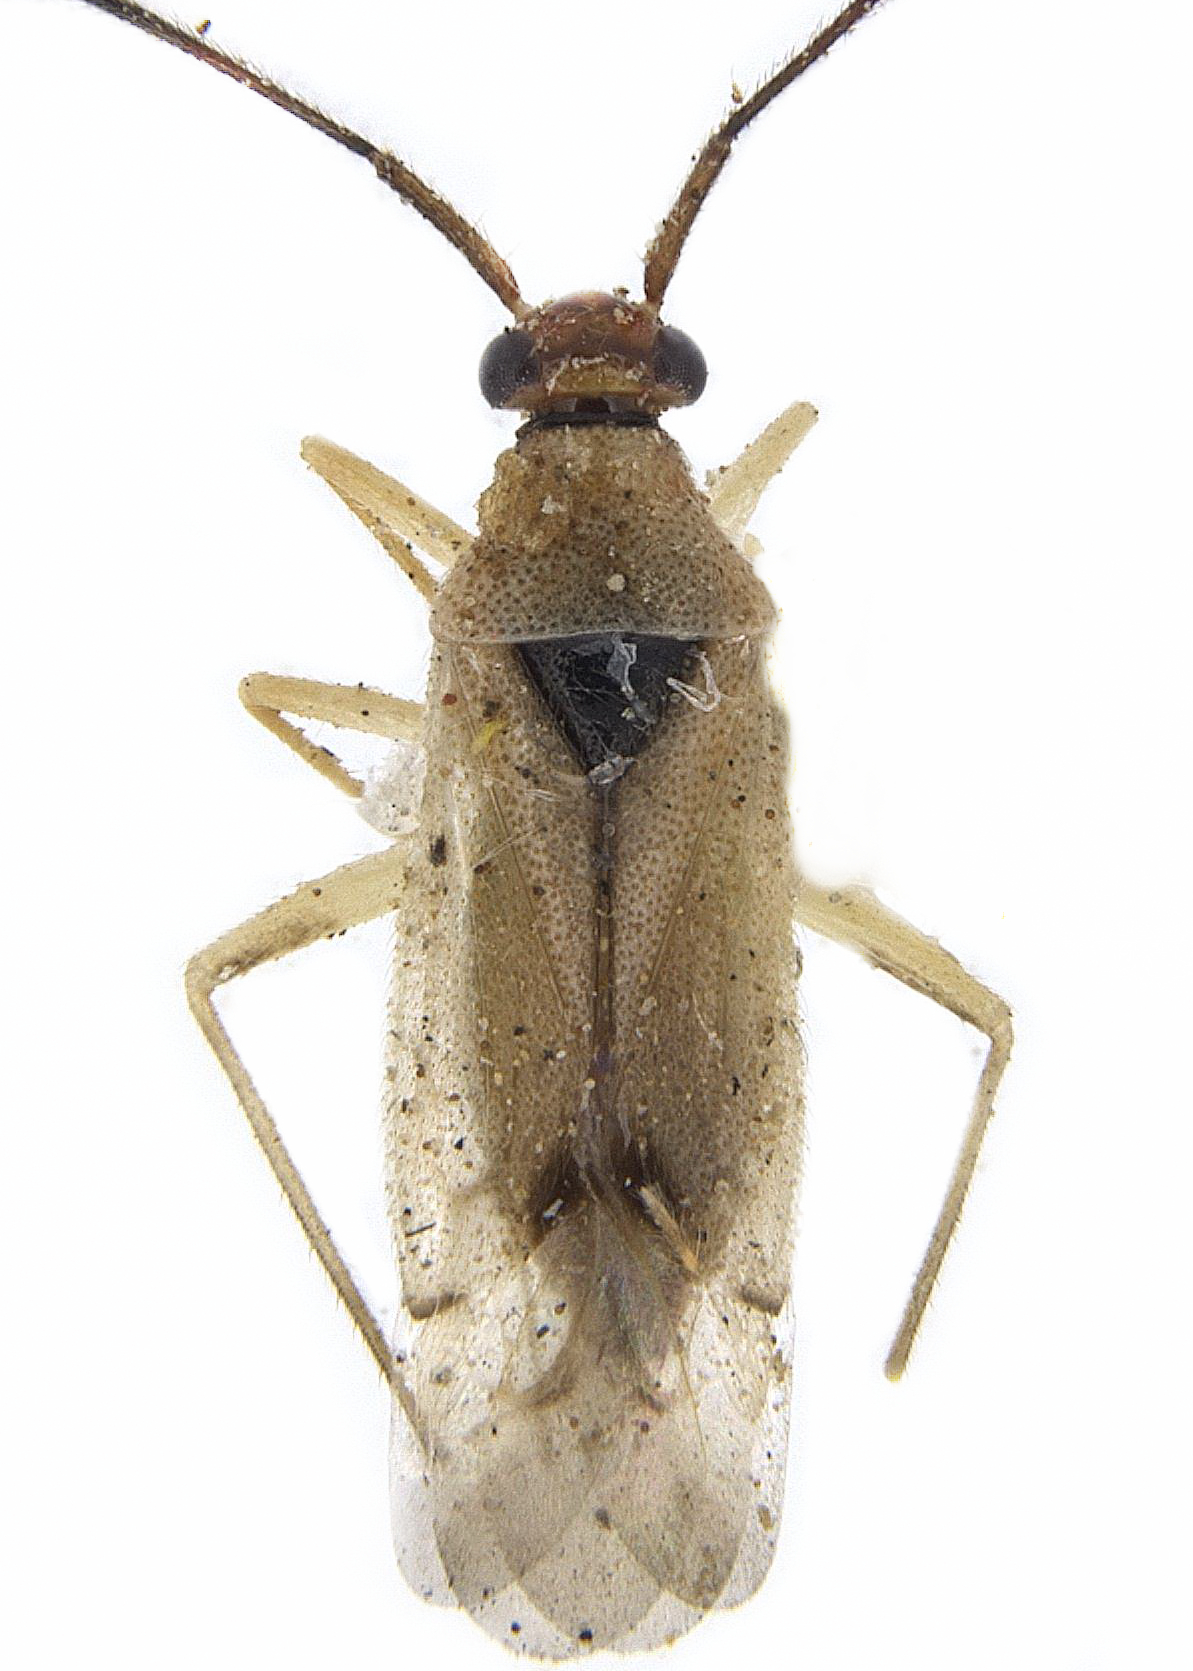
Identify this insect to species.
Falconia poetica
